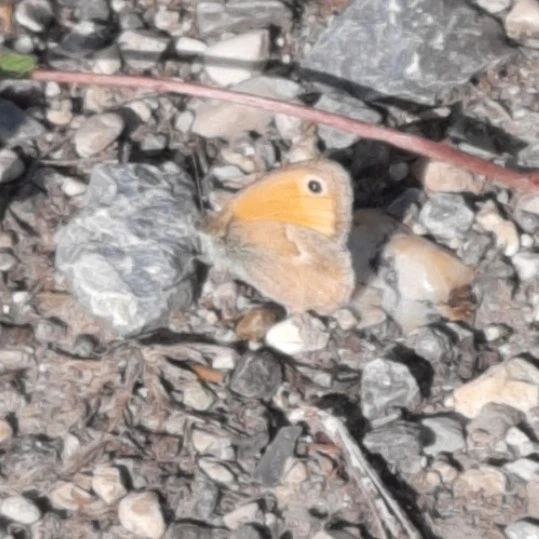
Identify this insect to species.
Coenonympha pamphilus
